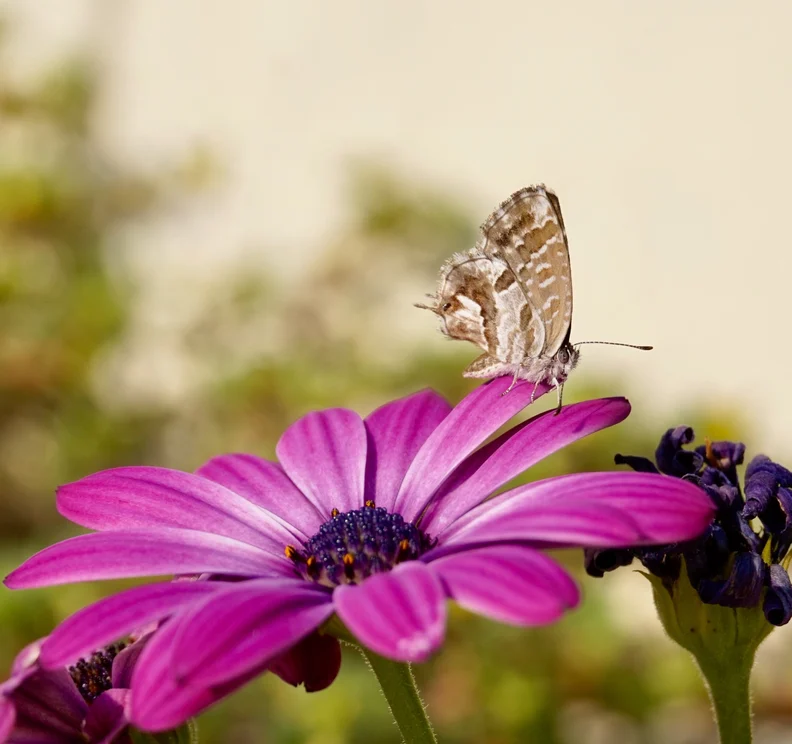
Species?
Cacyreus marshalli
